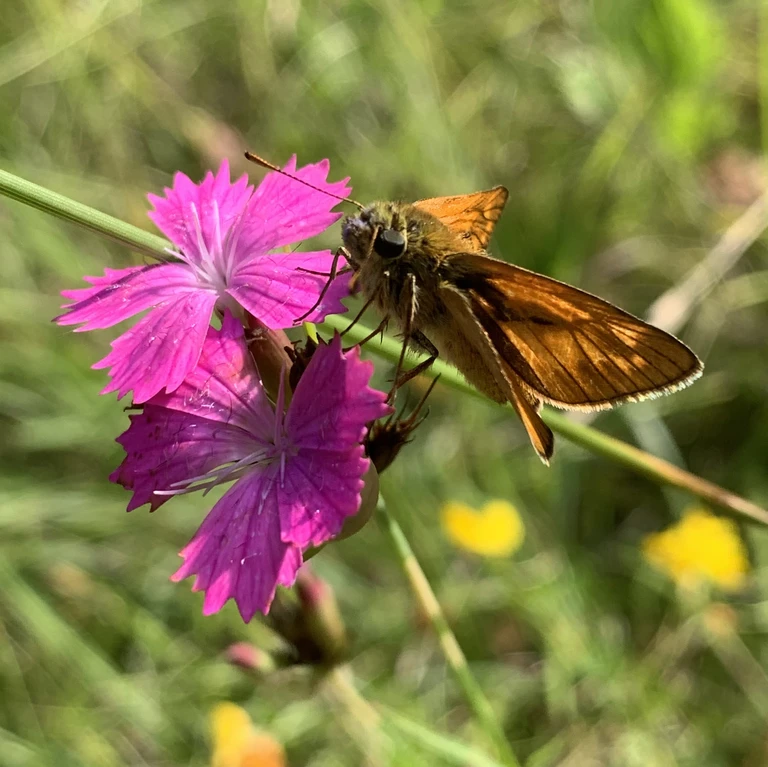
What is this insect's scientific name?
Ochlodes sylvanus (also Ochlodes venata)
